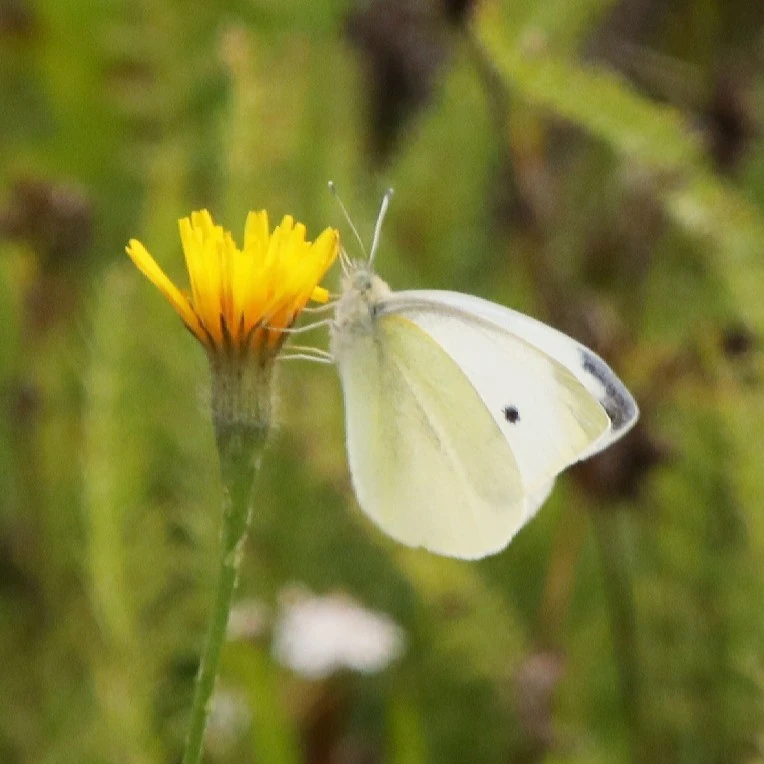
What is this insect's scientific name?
Pieris rapae
